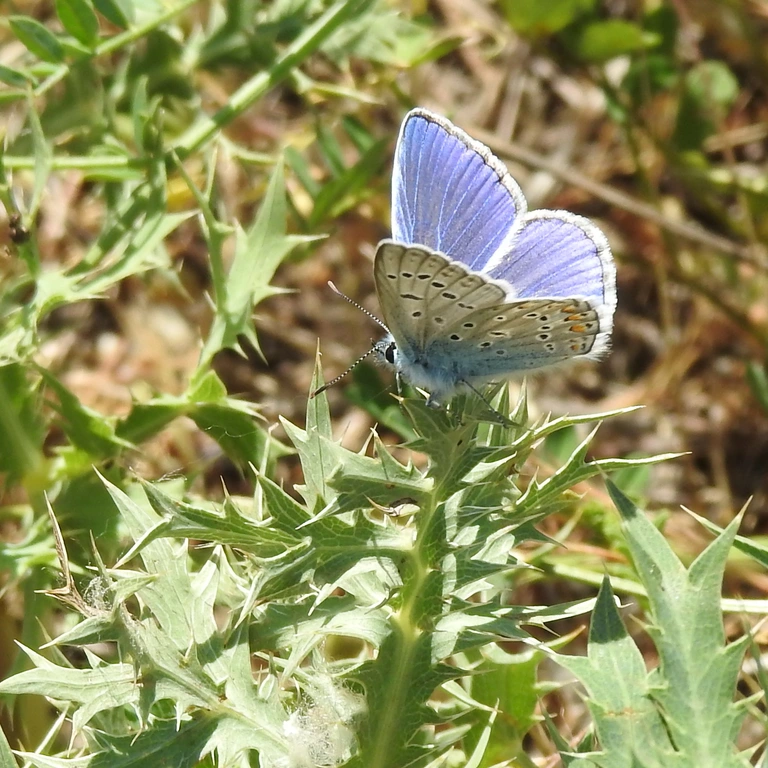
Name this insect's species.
Polyommatus icarus
